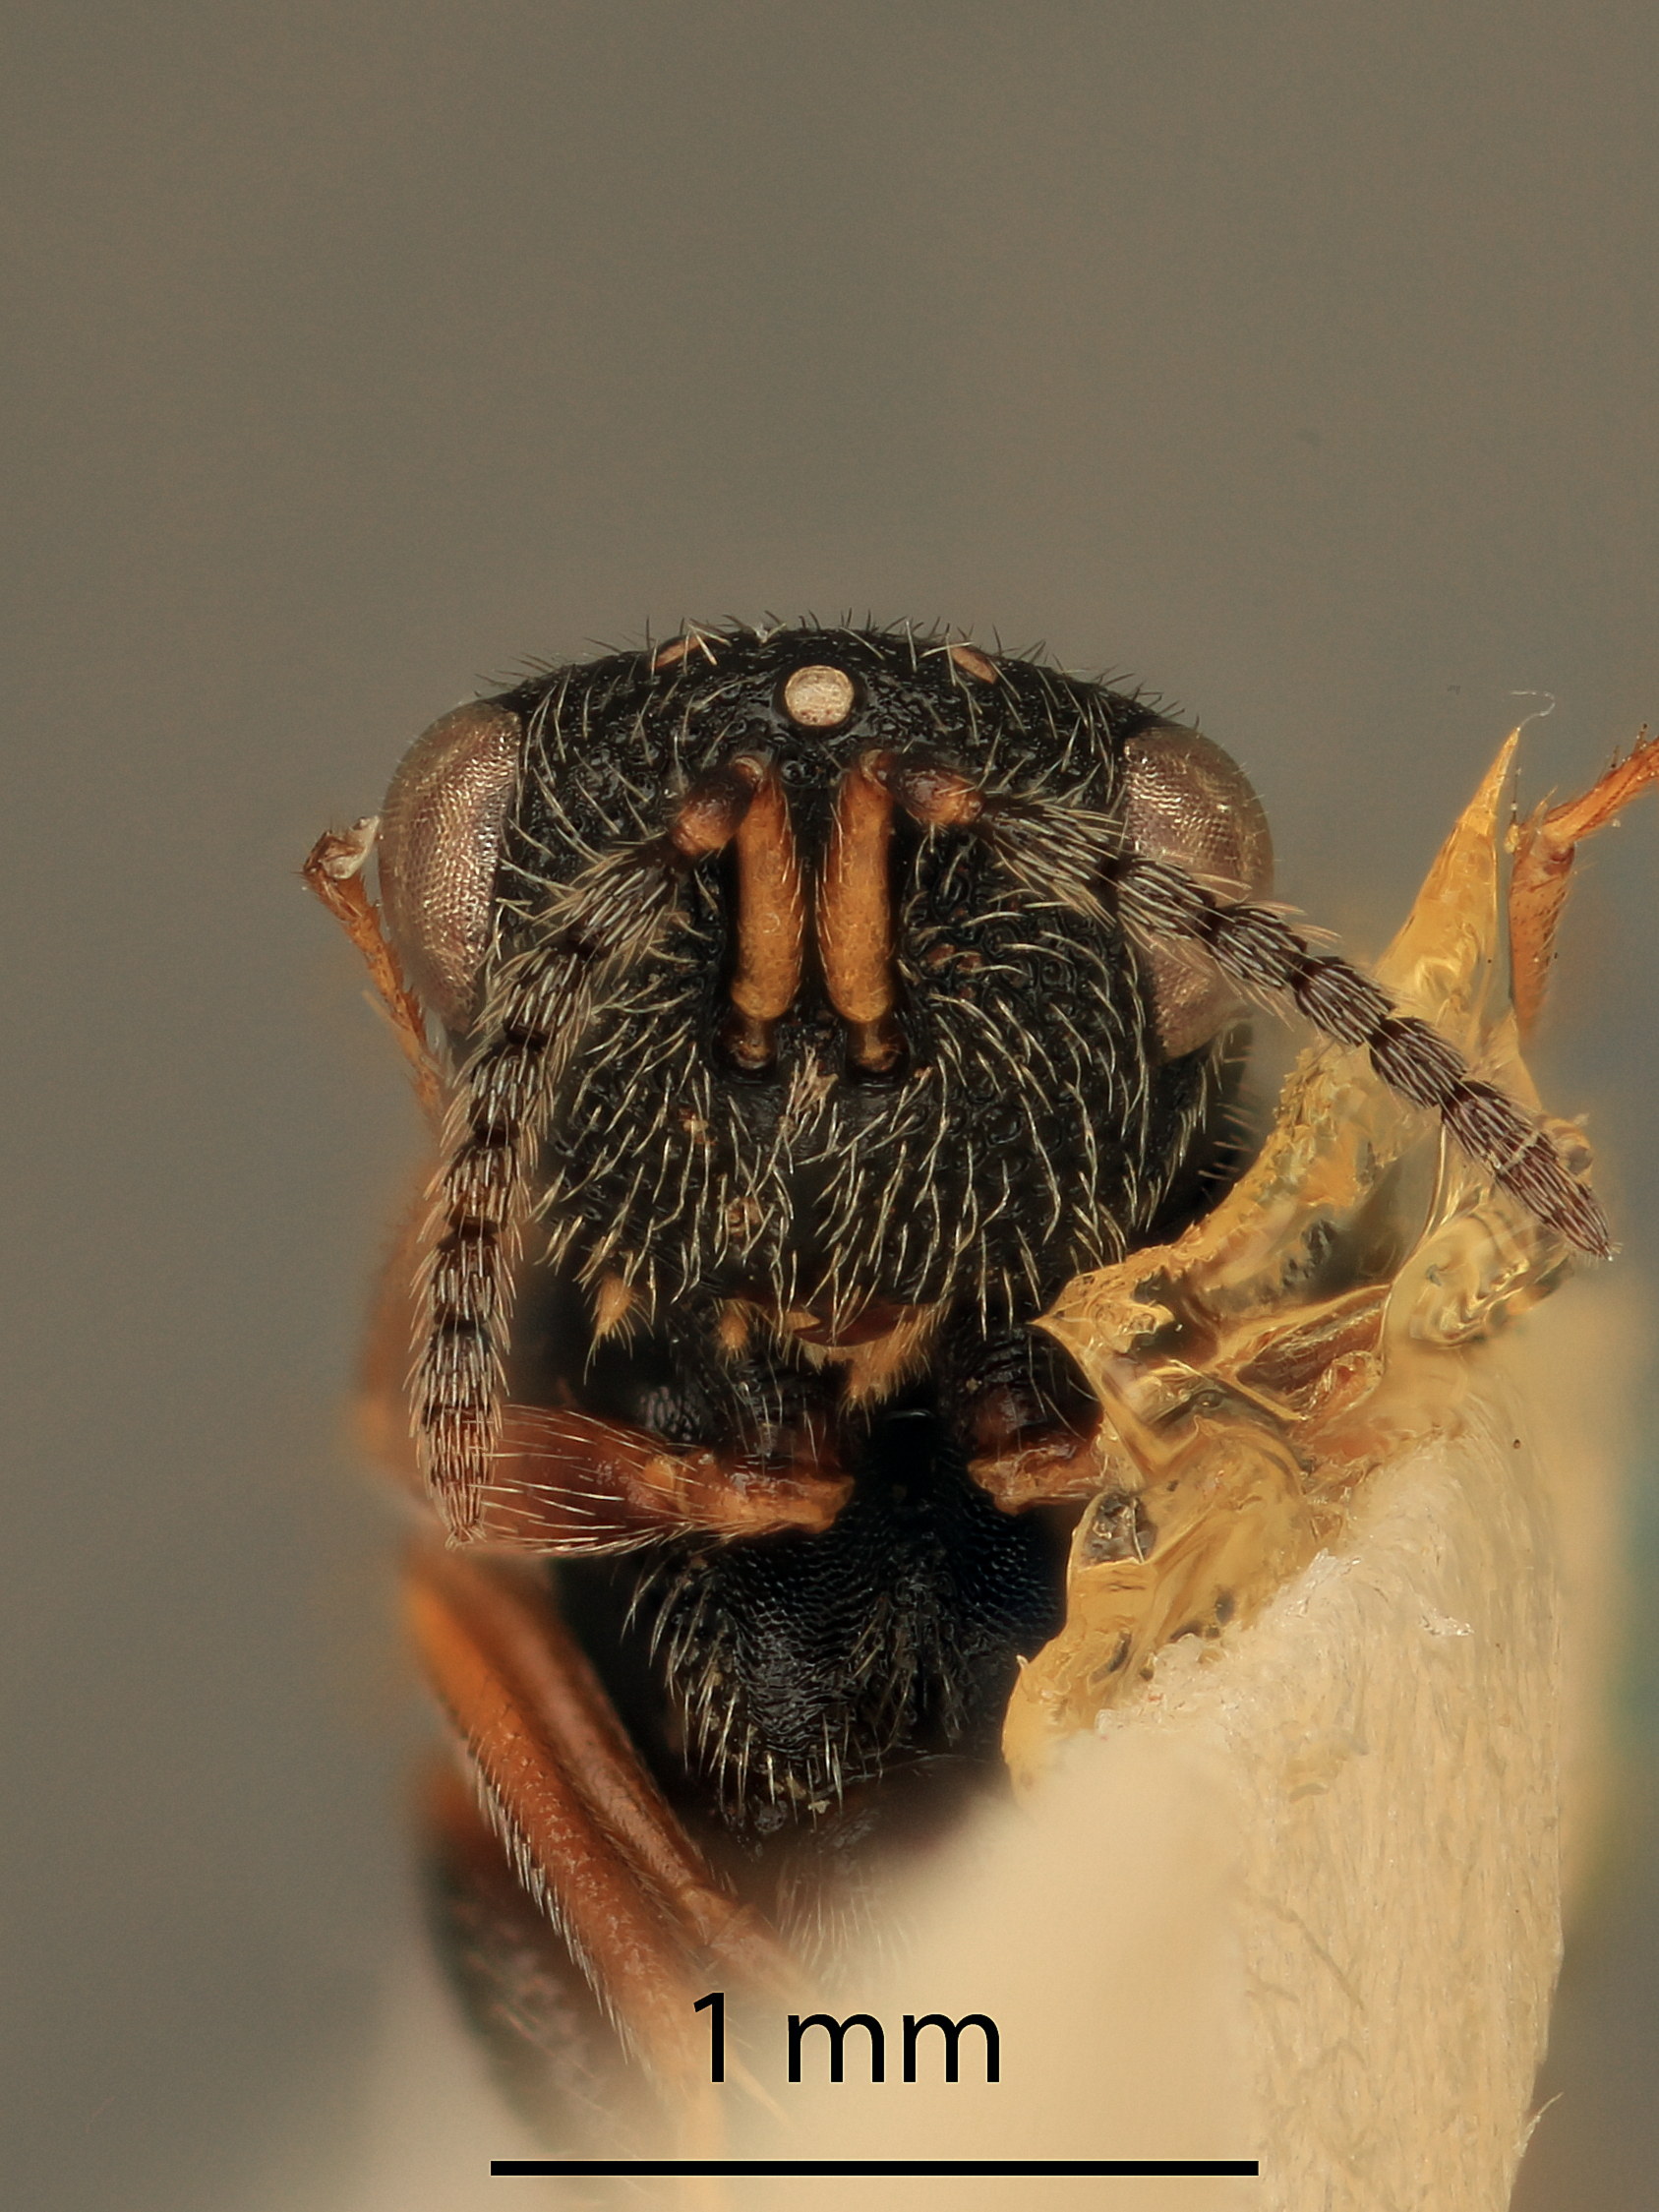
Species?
Eurytoma sciromatis
